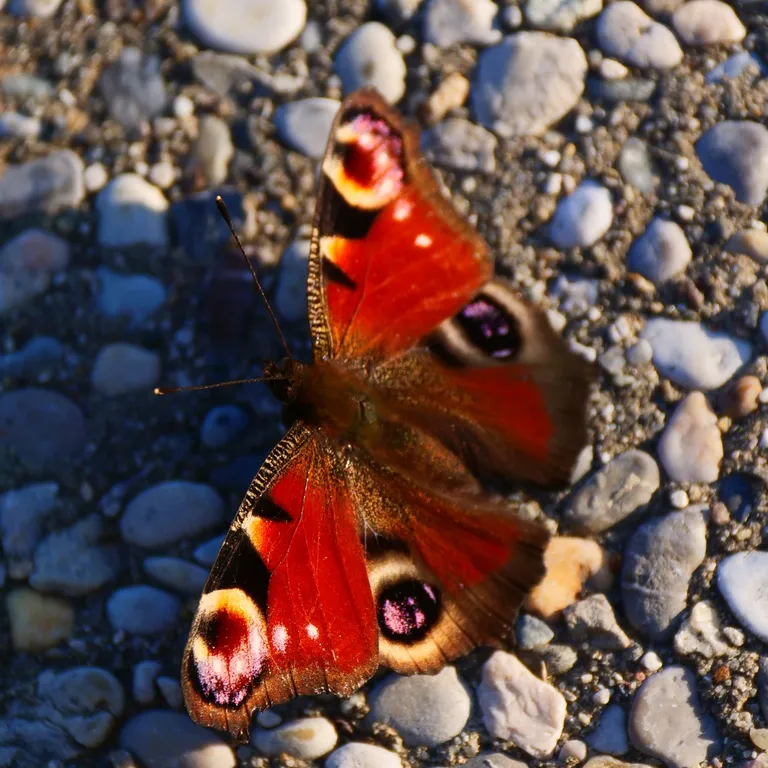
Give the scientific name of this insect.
Aglais io
